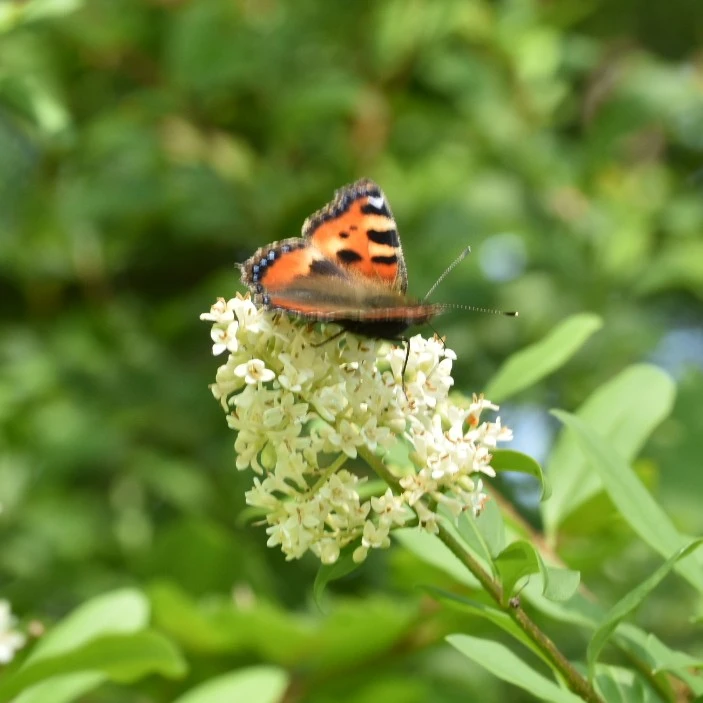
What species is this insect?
Aglais urticae
